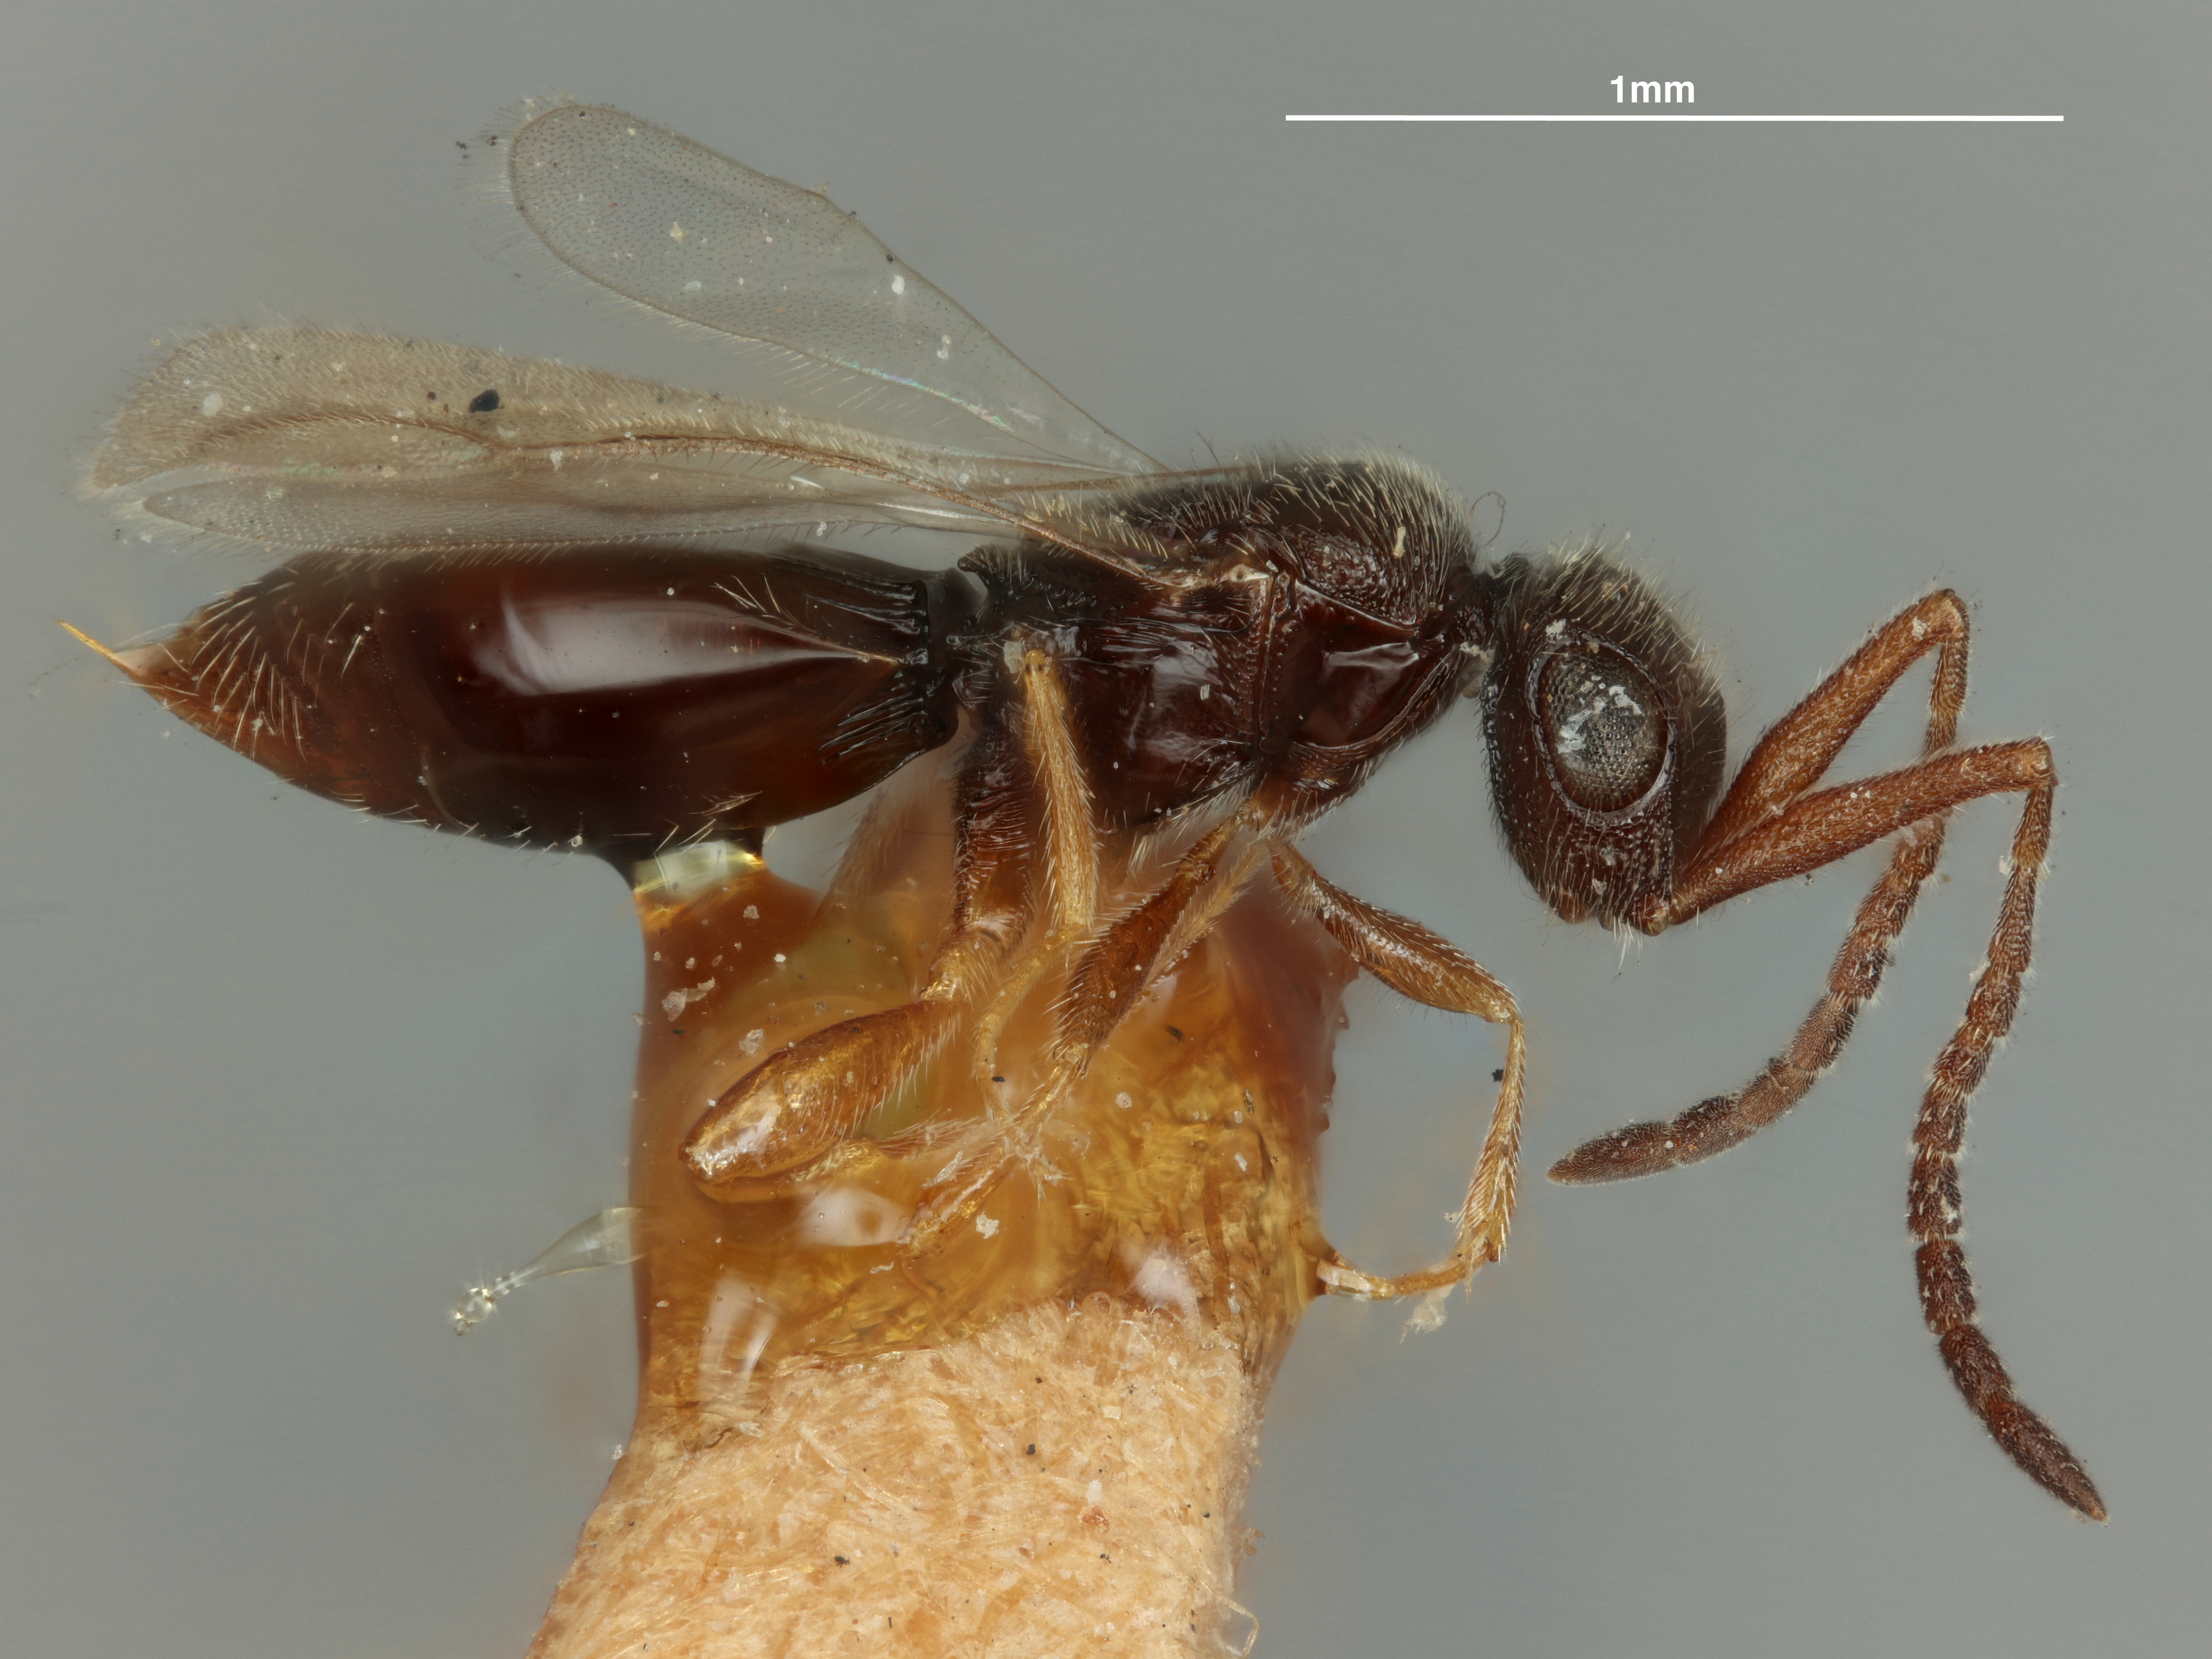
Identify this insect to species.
Ceraphron carinatus
